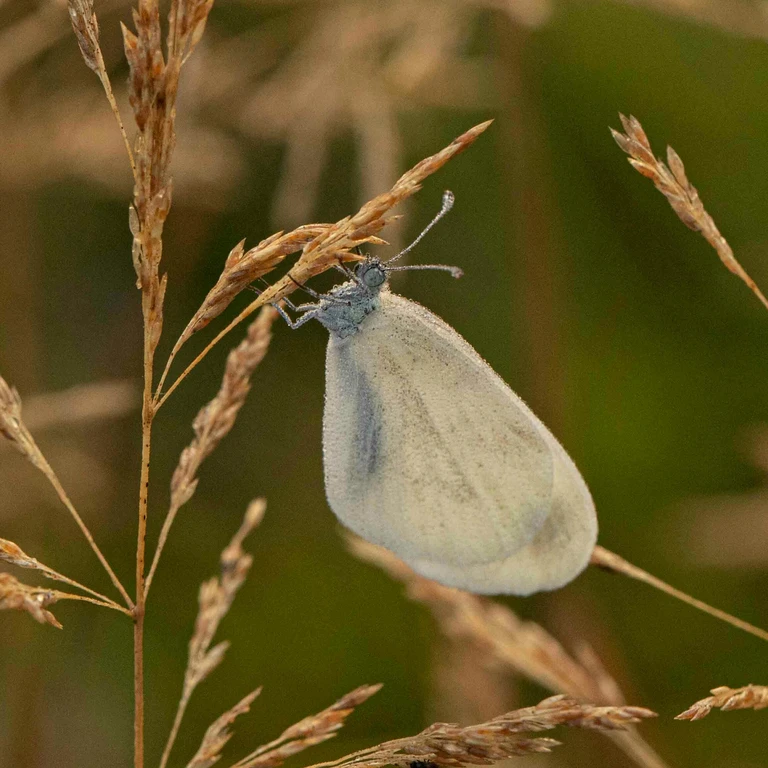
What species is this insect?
Leptidea sinapis/juvernica
